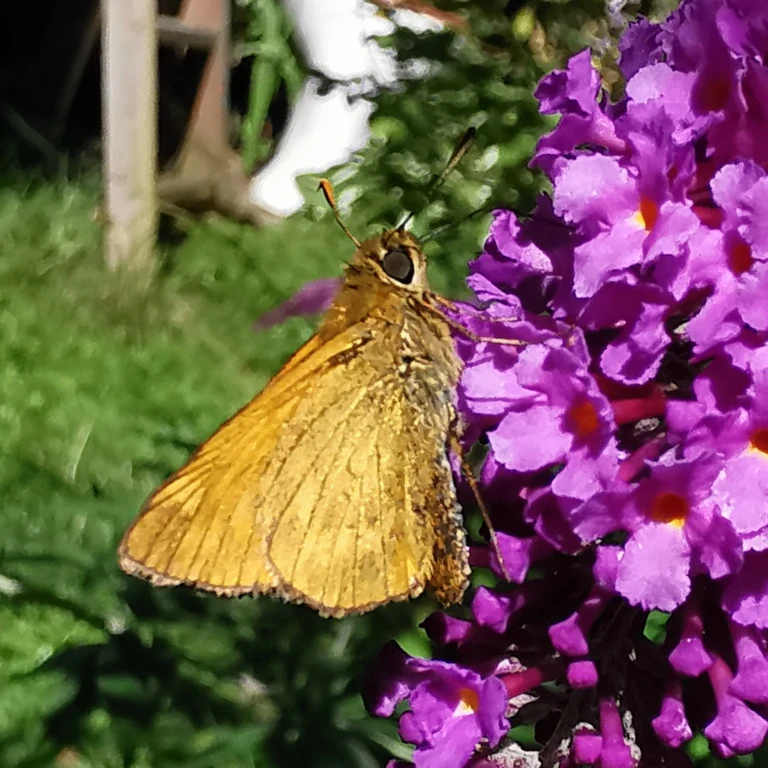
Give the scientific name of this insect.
Ochlodes sylvanus (also Ochlodes venata)
